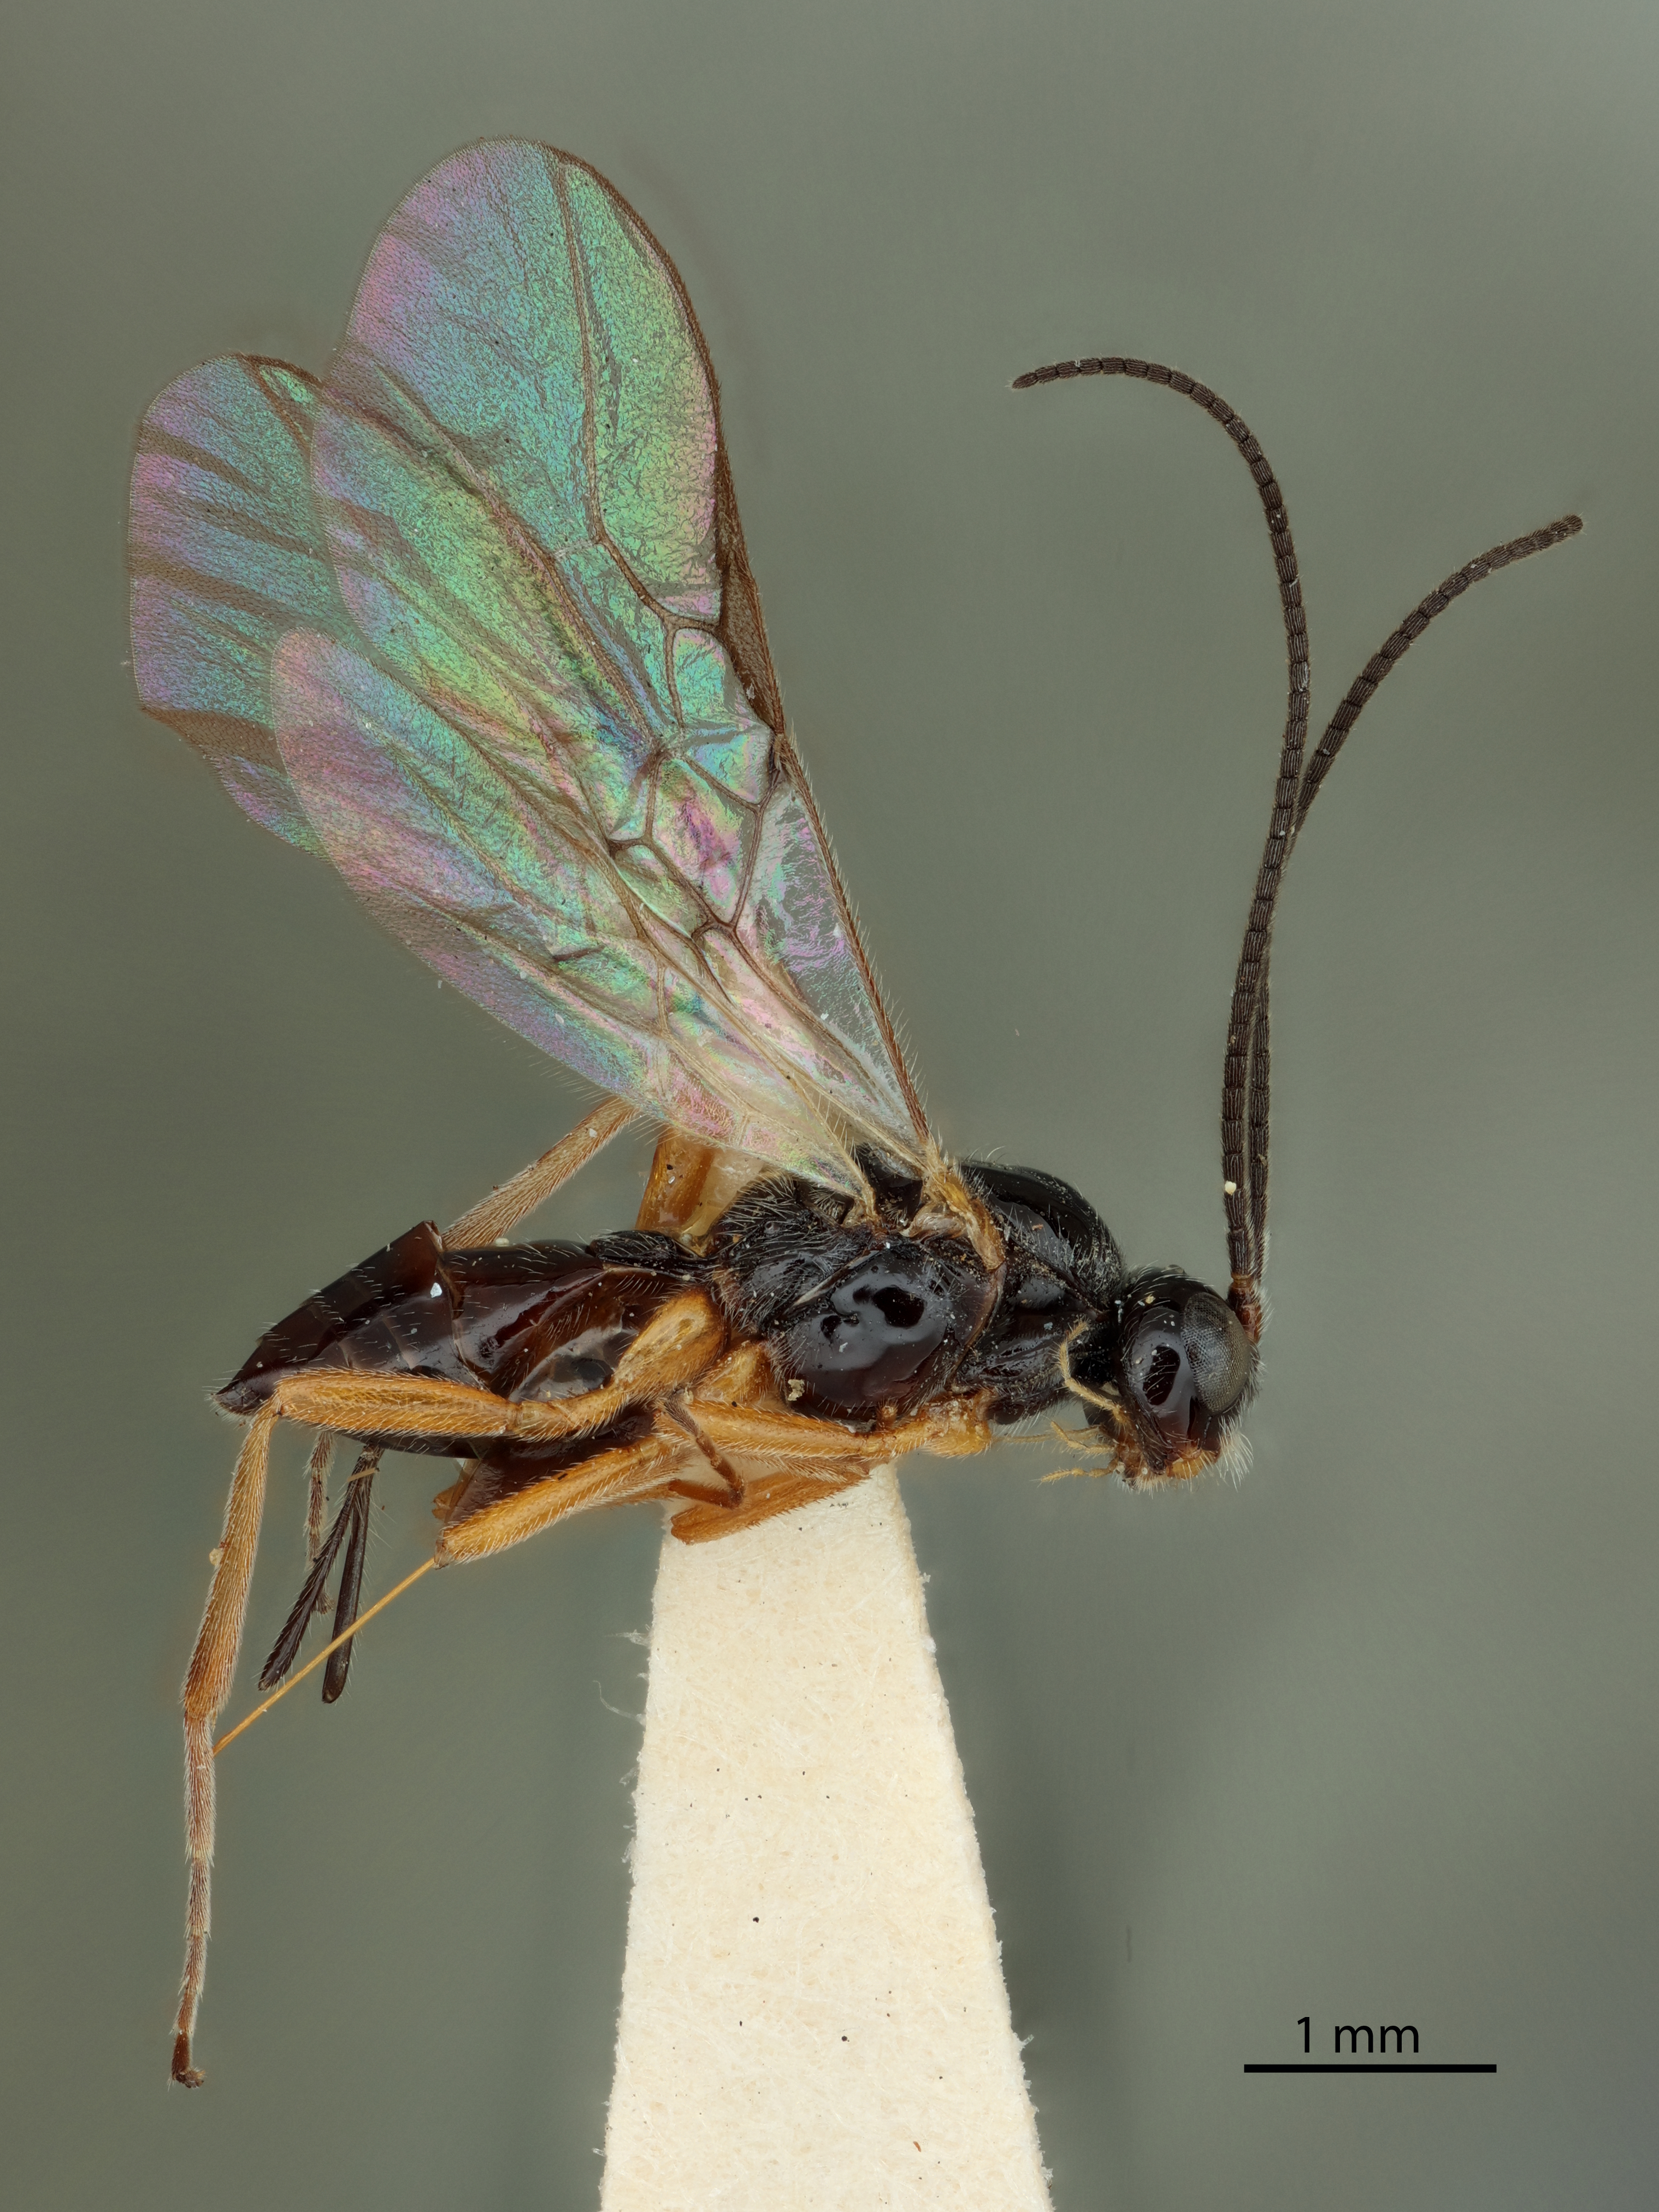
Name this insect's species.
Opius numerosus
